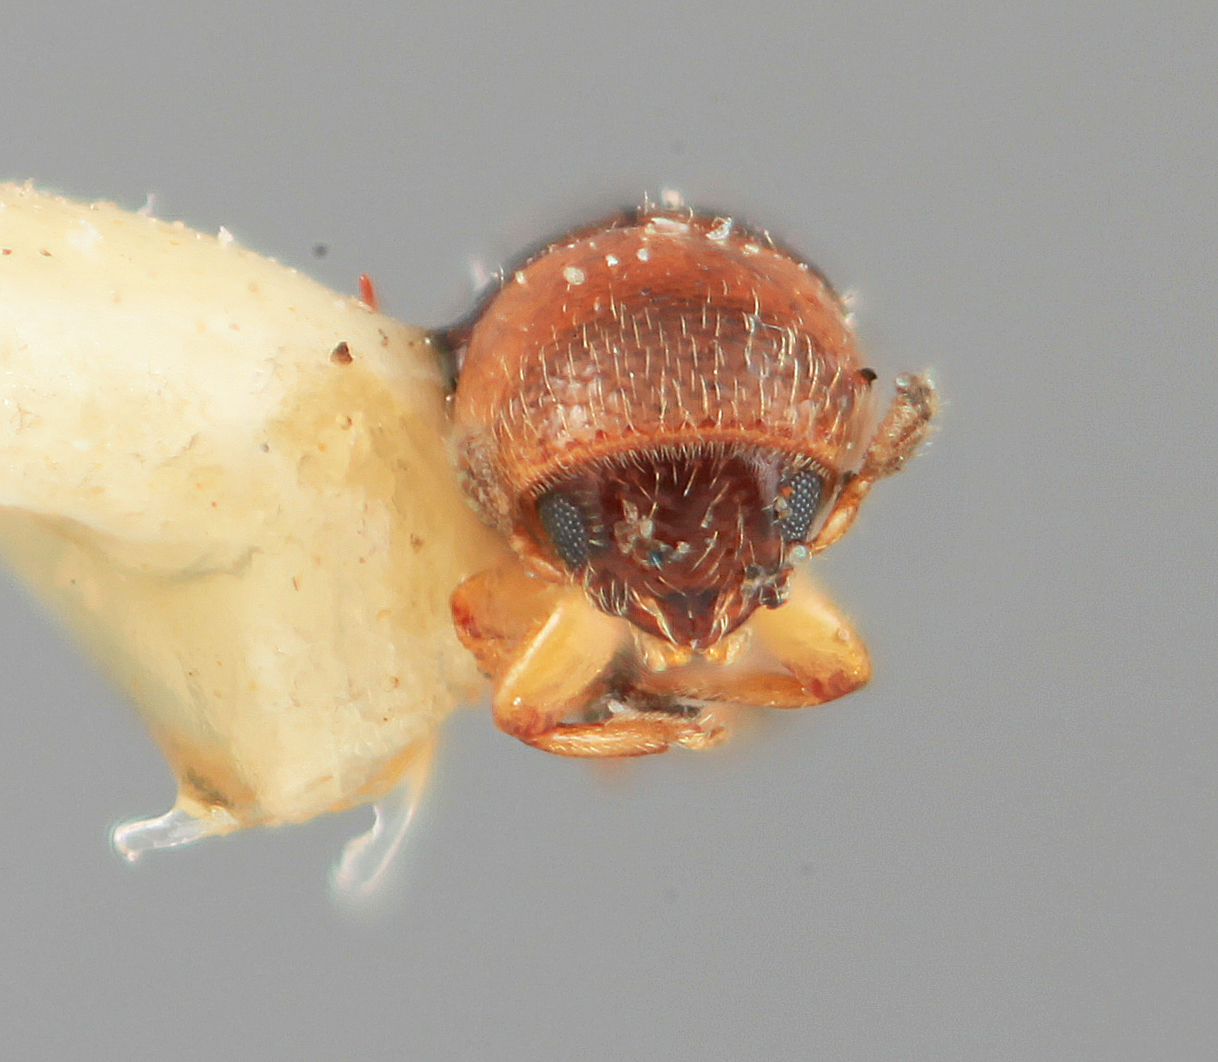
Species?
Gnathotrypanus terebratus
